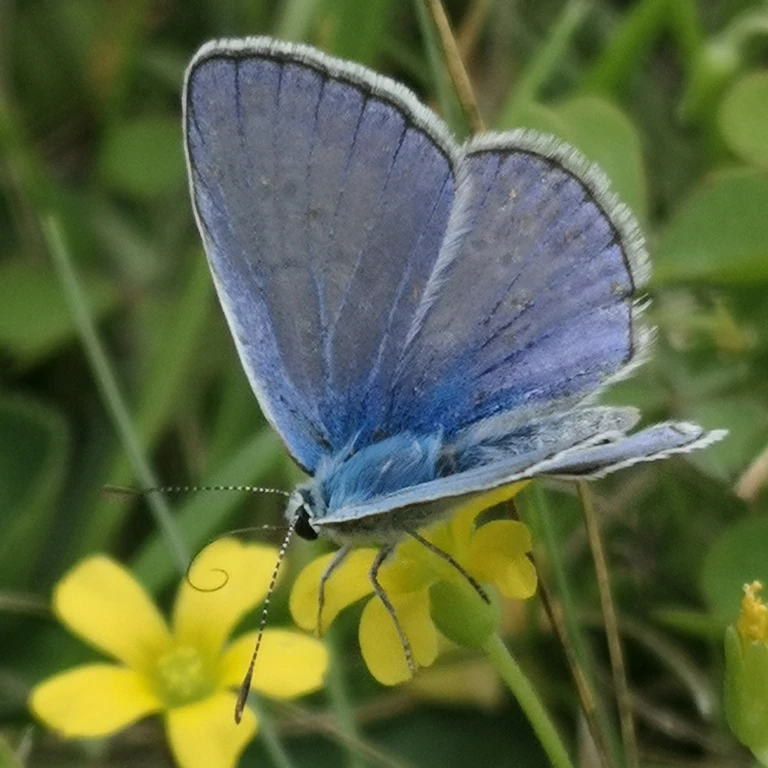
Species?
Polyommatus icarus
